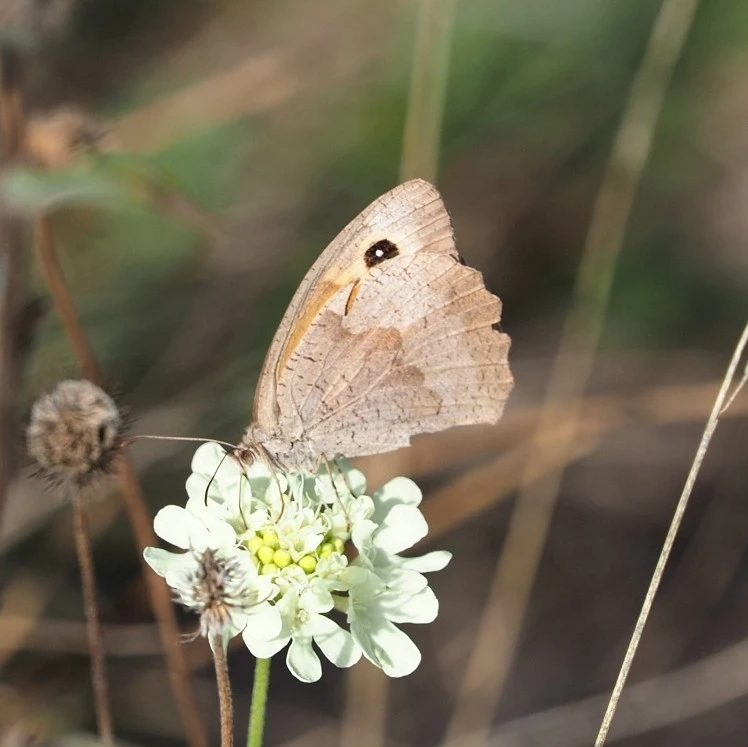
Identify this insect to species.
Maniola jurtina
